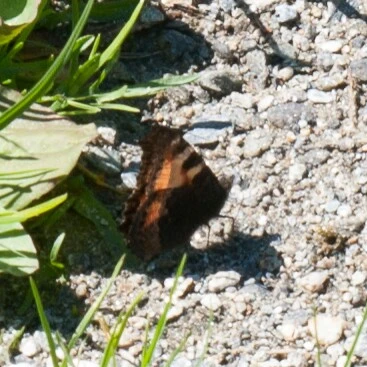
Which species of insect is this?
Aglais urticae
